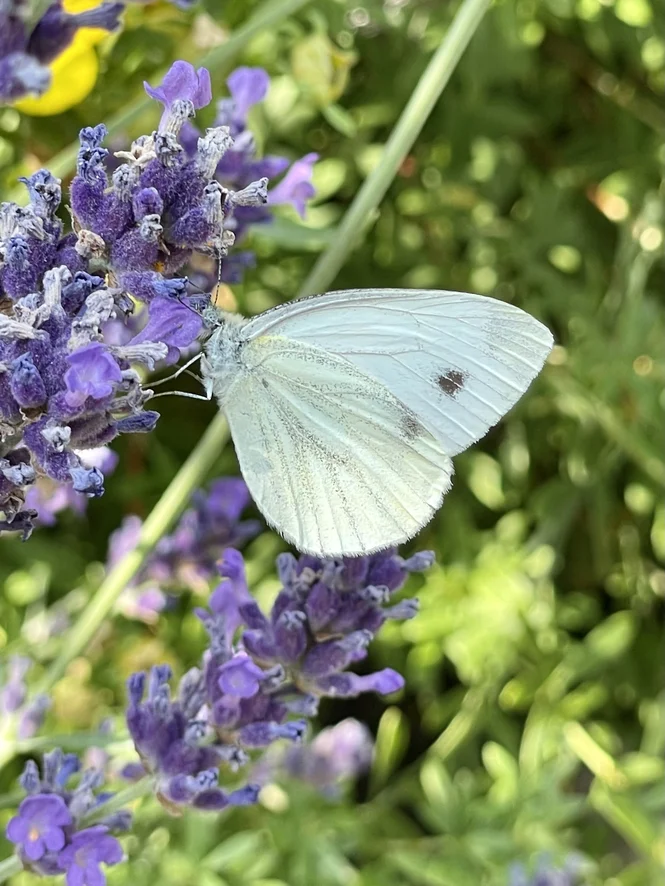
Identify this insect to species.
Pieris napi
